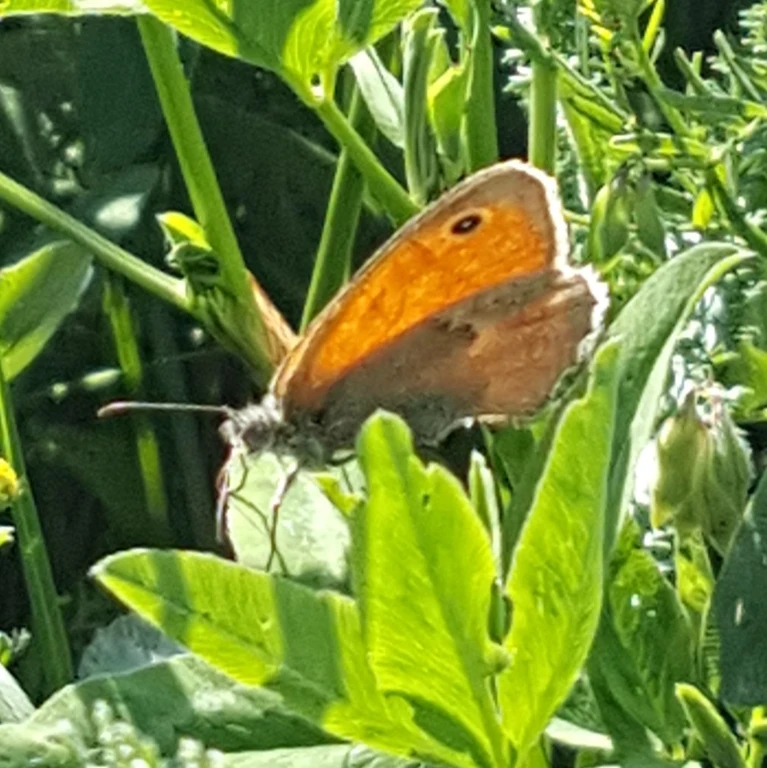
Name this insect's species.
Coenonympha pamphilus
